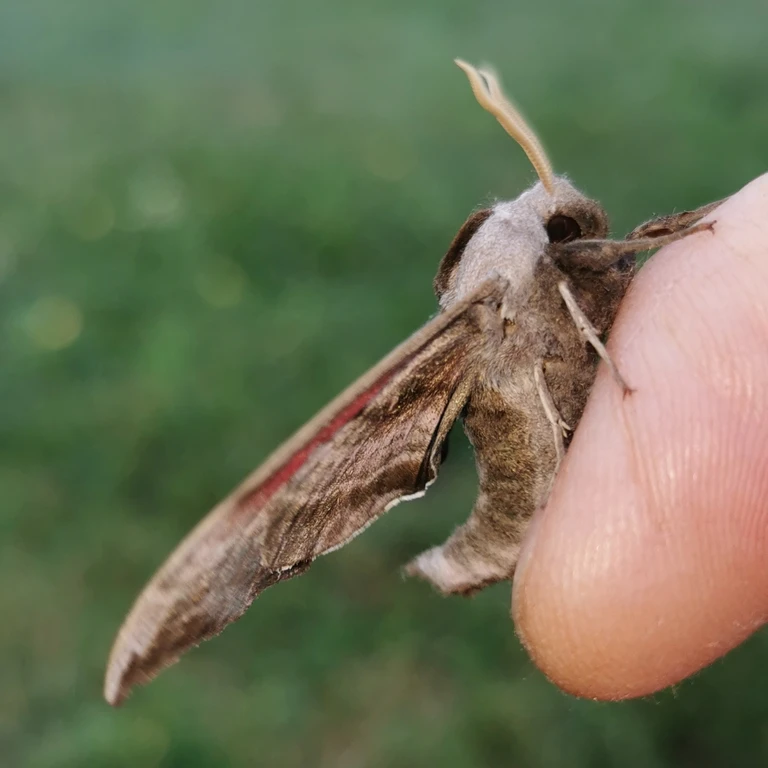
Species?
Smerinthus ocellata
